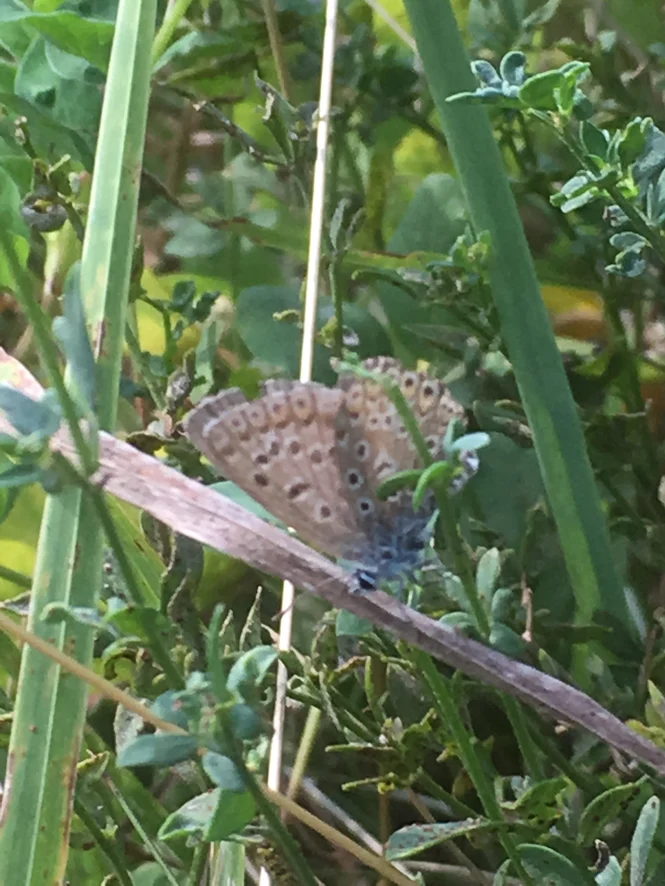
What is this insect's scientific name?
Polyommatus icarus
